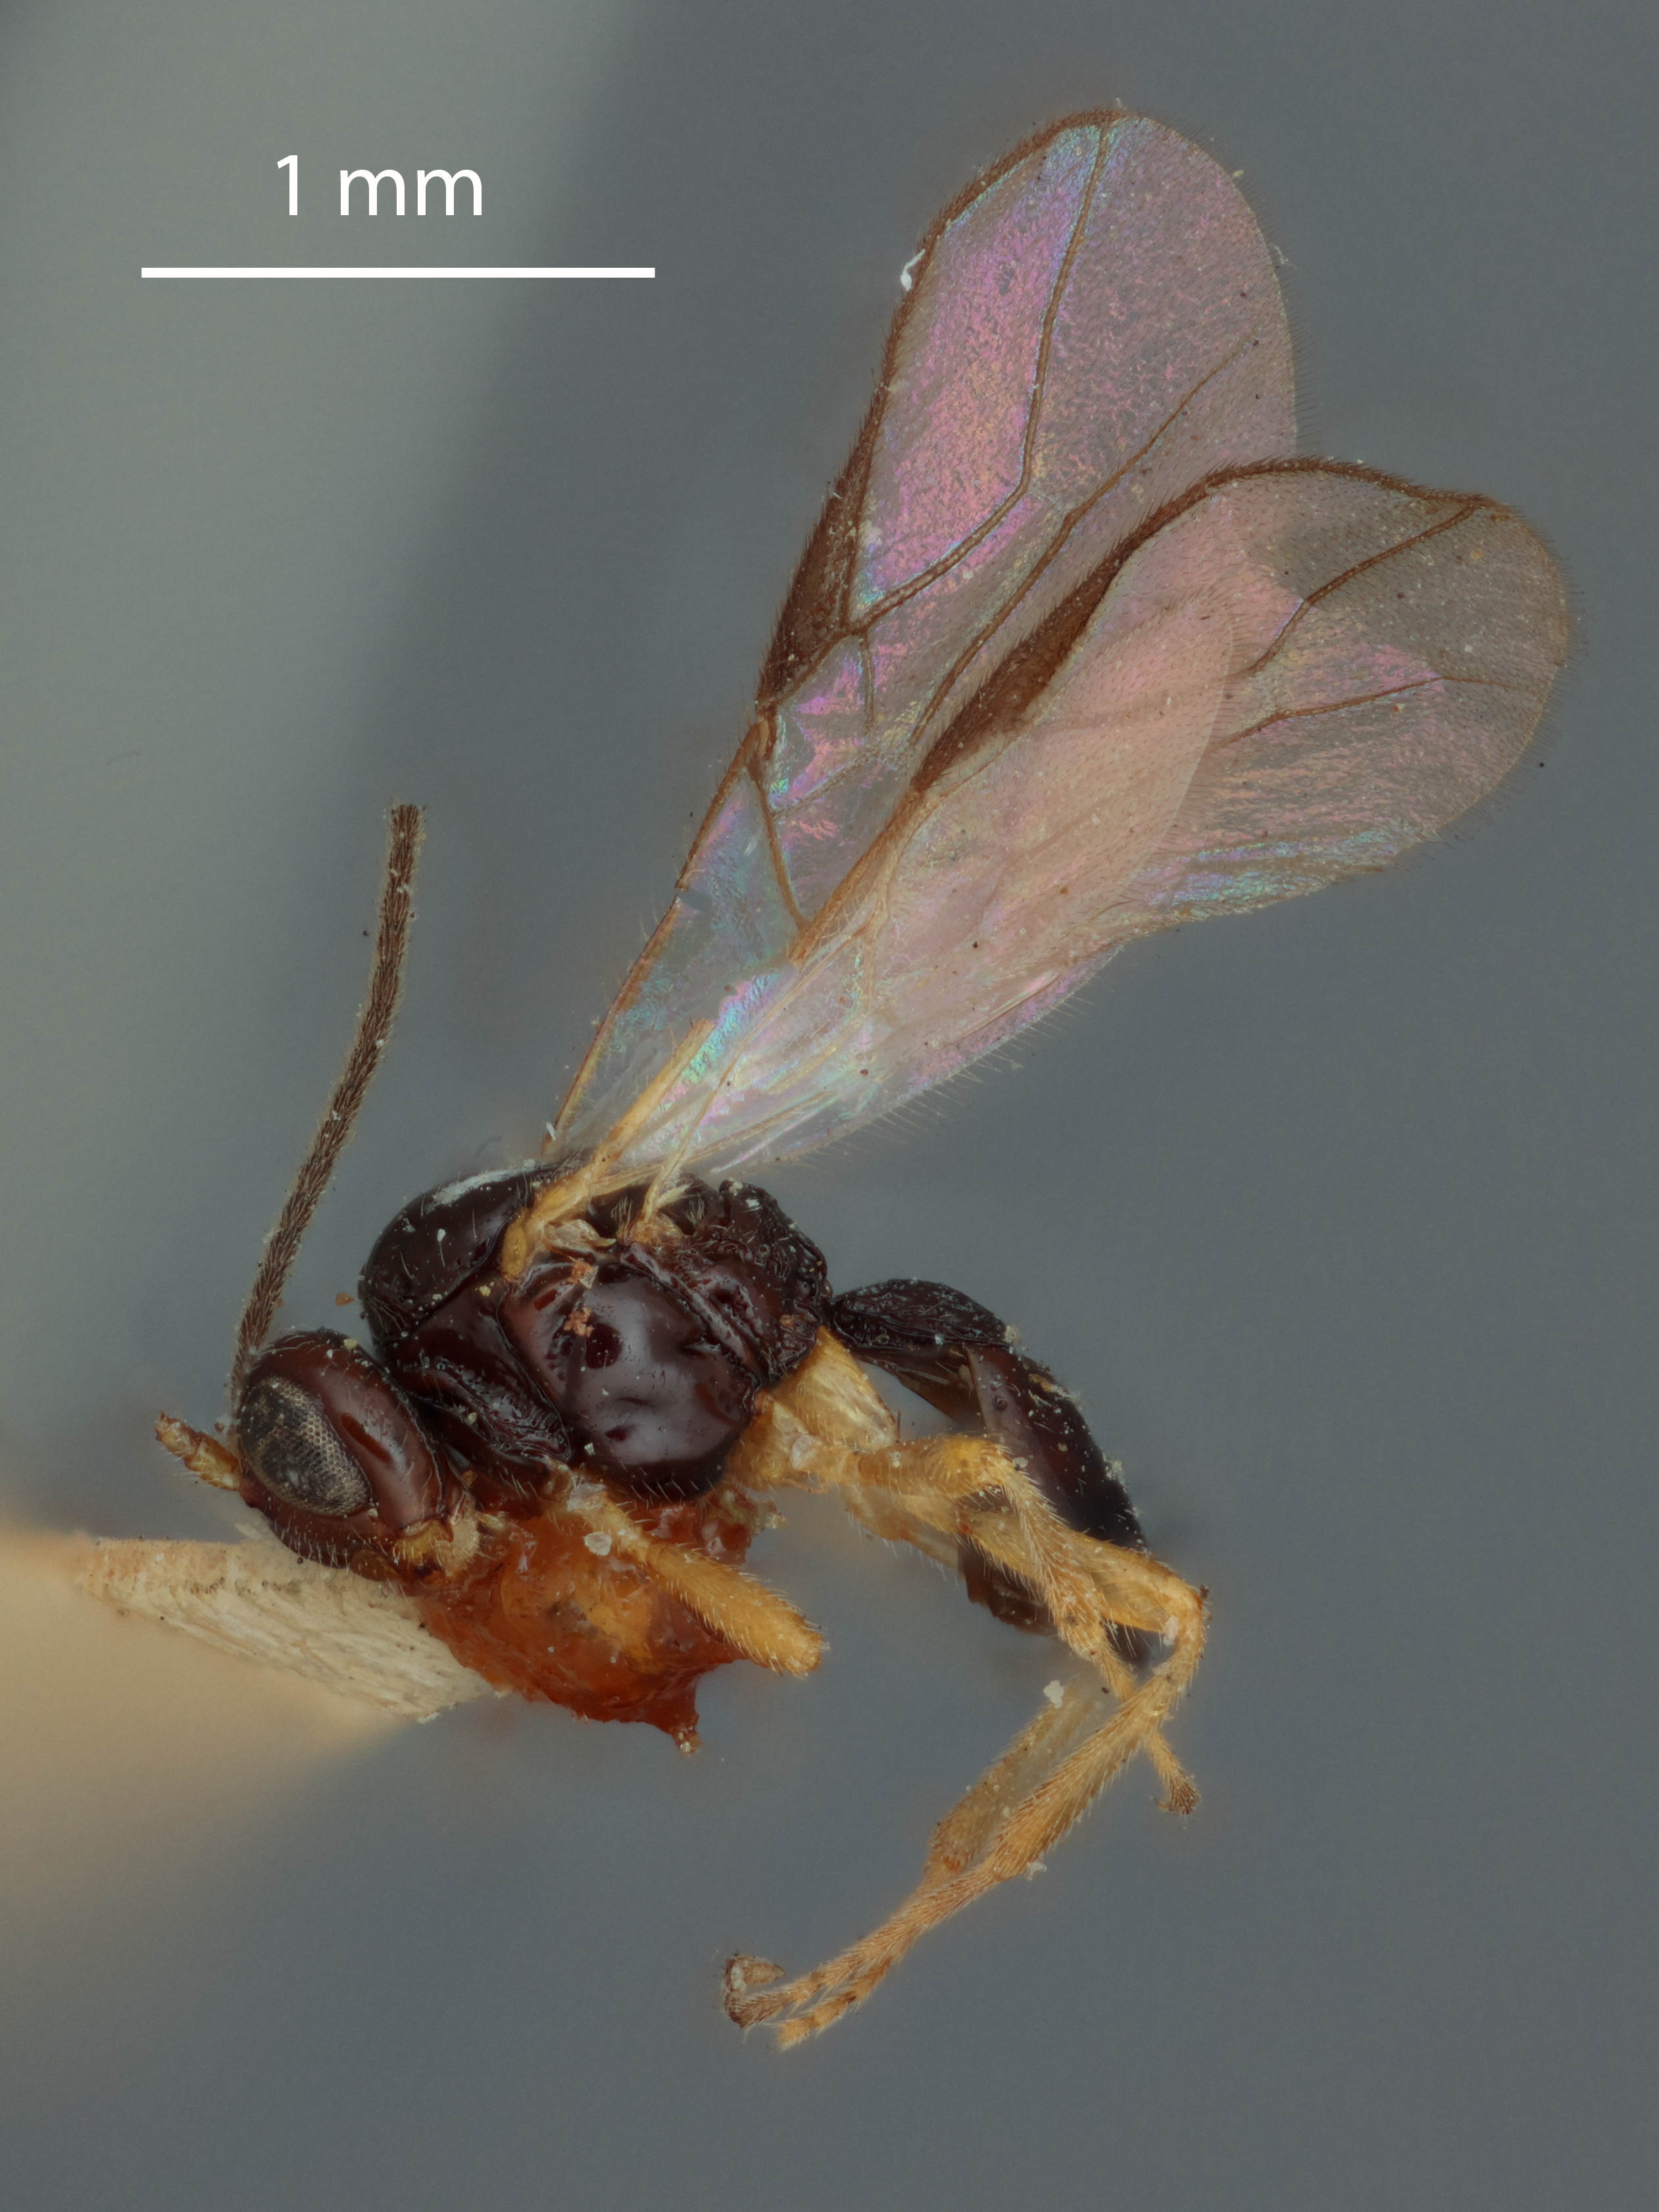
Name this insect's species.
Opius americanus
